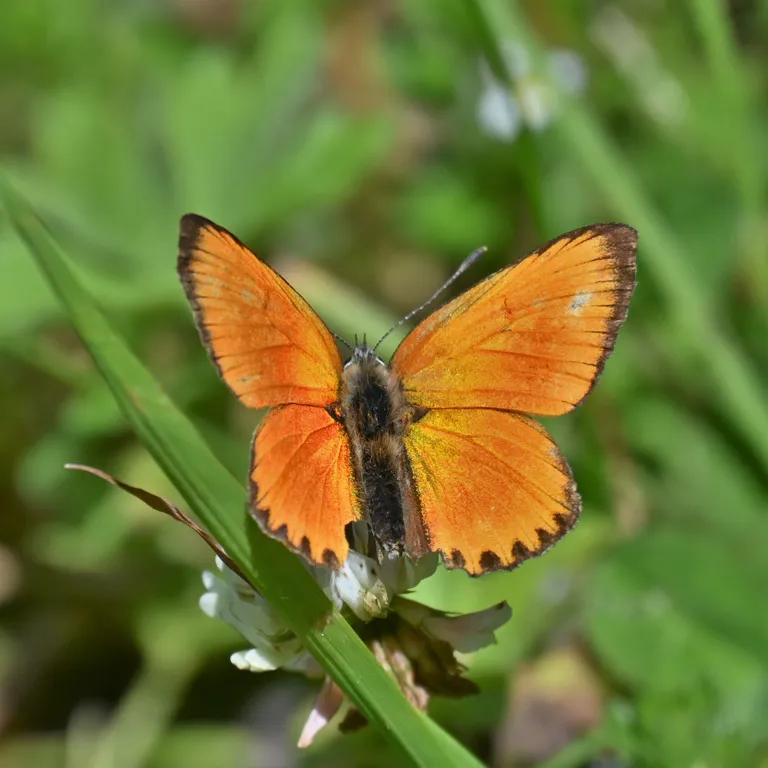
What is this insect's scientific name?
Lycaena virgaureae
